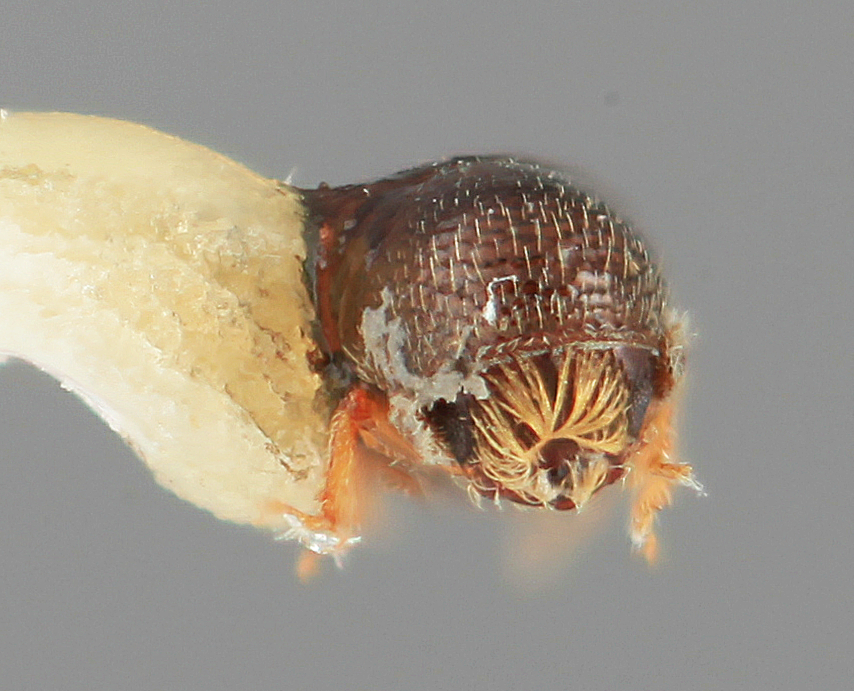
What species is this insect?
Pityophthorus lenis
